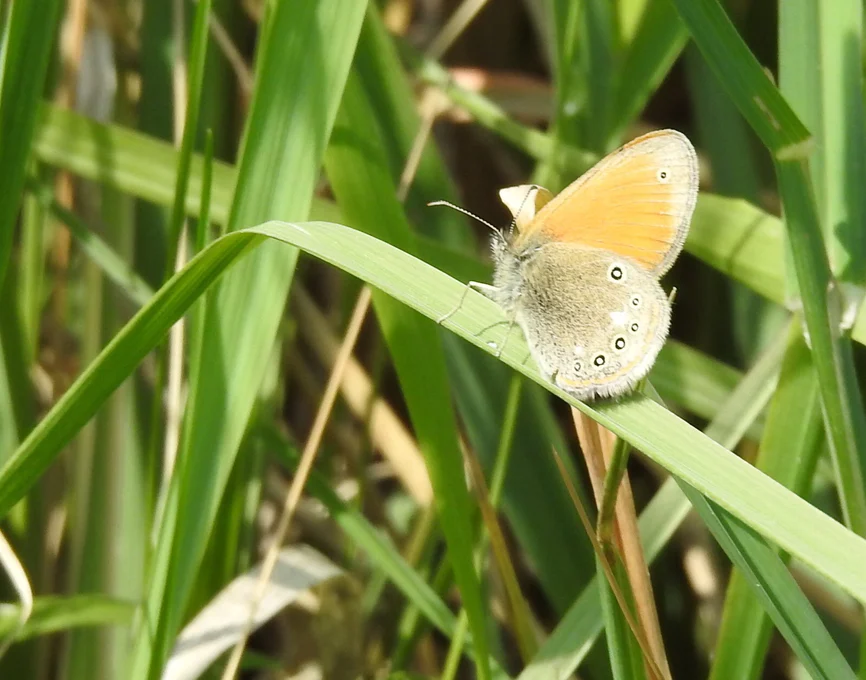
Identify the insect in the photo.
Coenonympha glycerion (also Coenonympha iphis)
